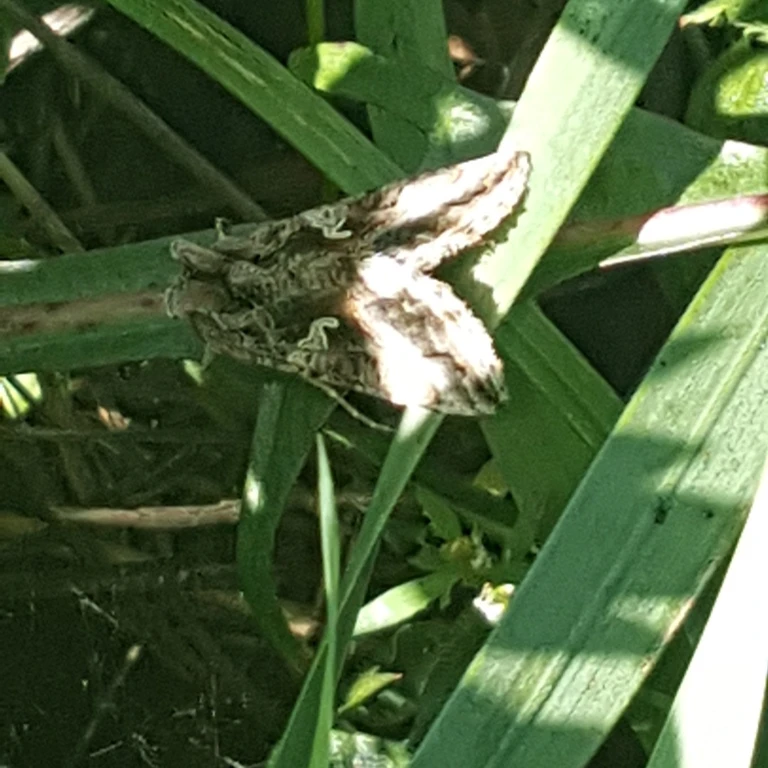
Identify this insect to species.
Autographa gamma
